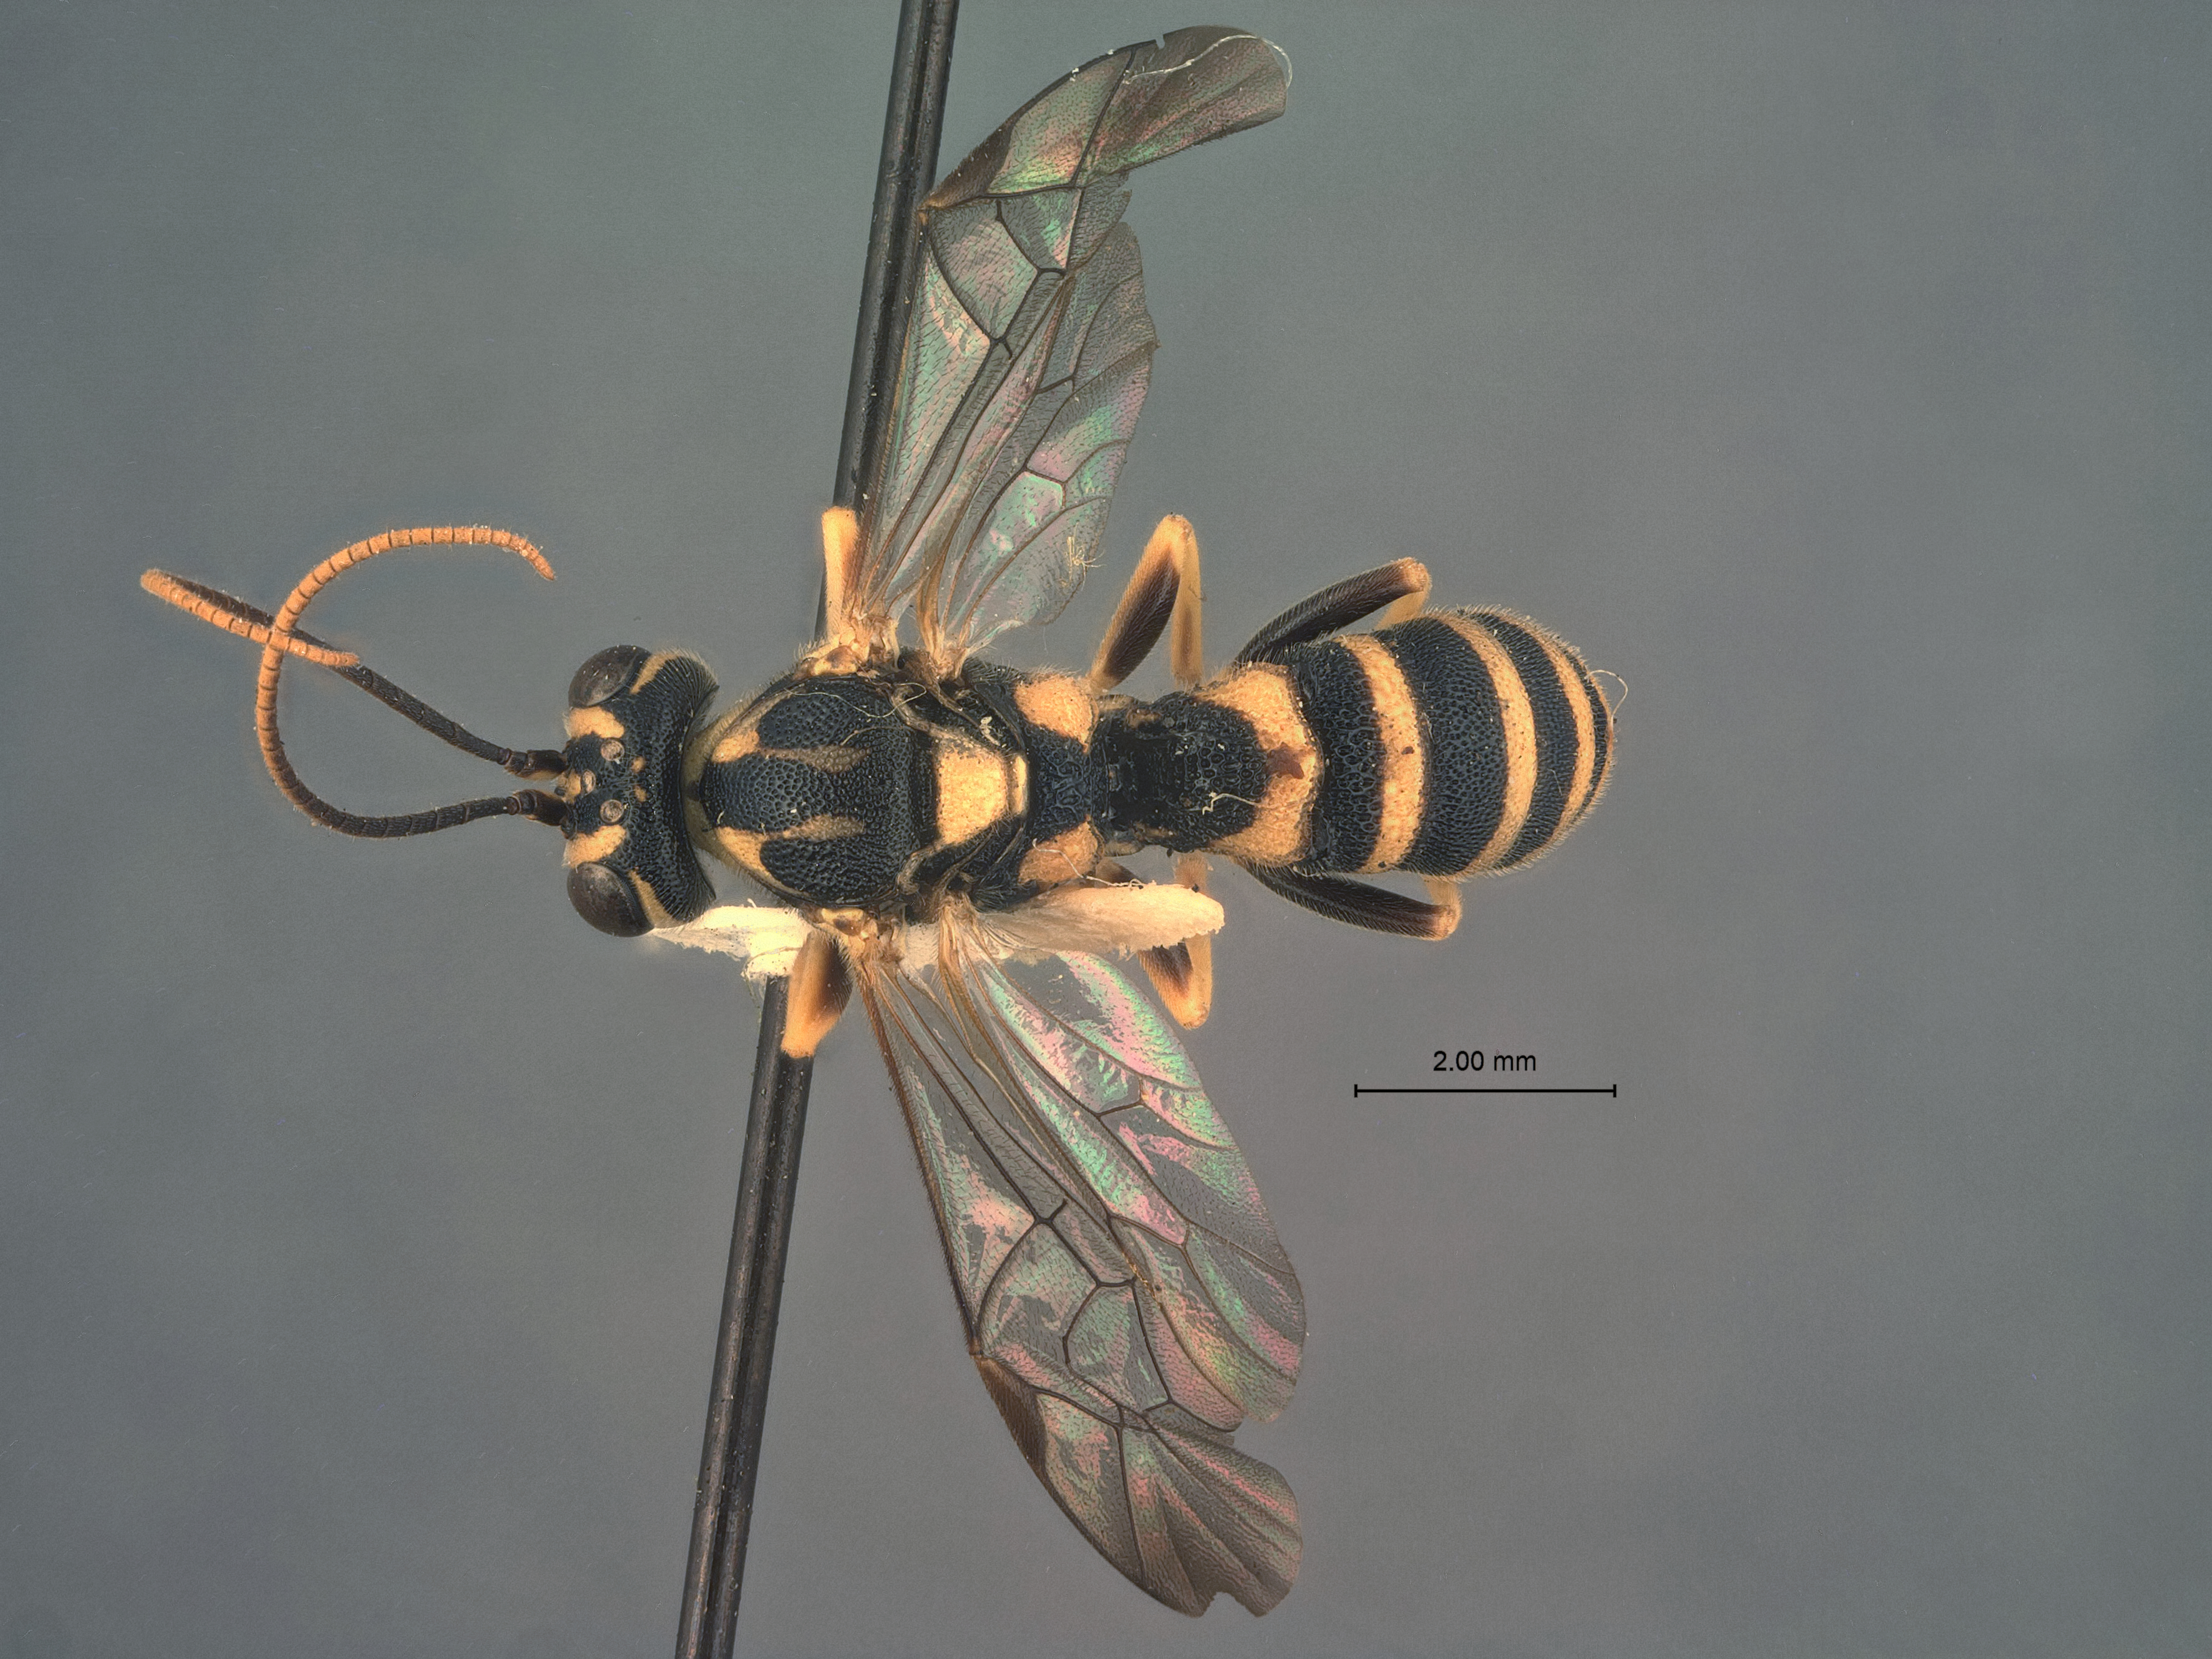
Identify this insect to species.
Exenterus flavissimus
